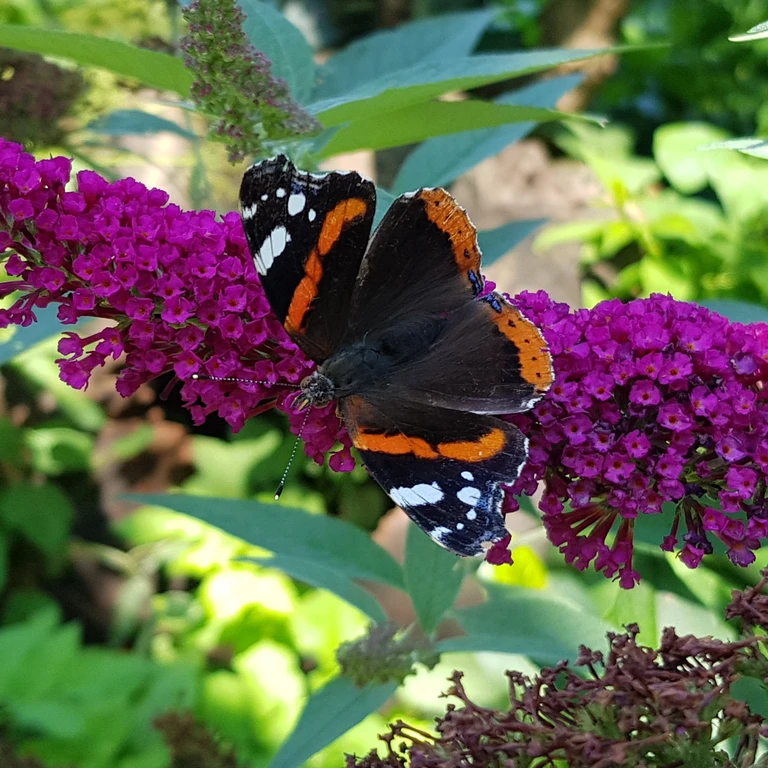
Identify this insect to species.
Vanessa atalanta
